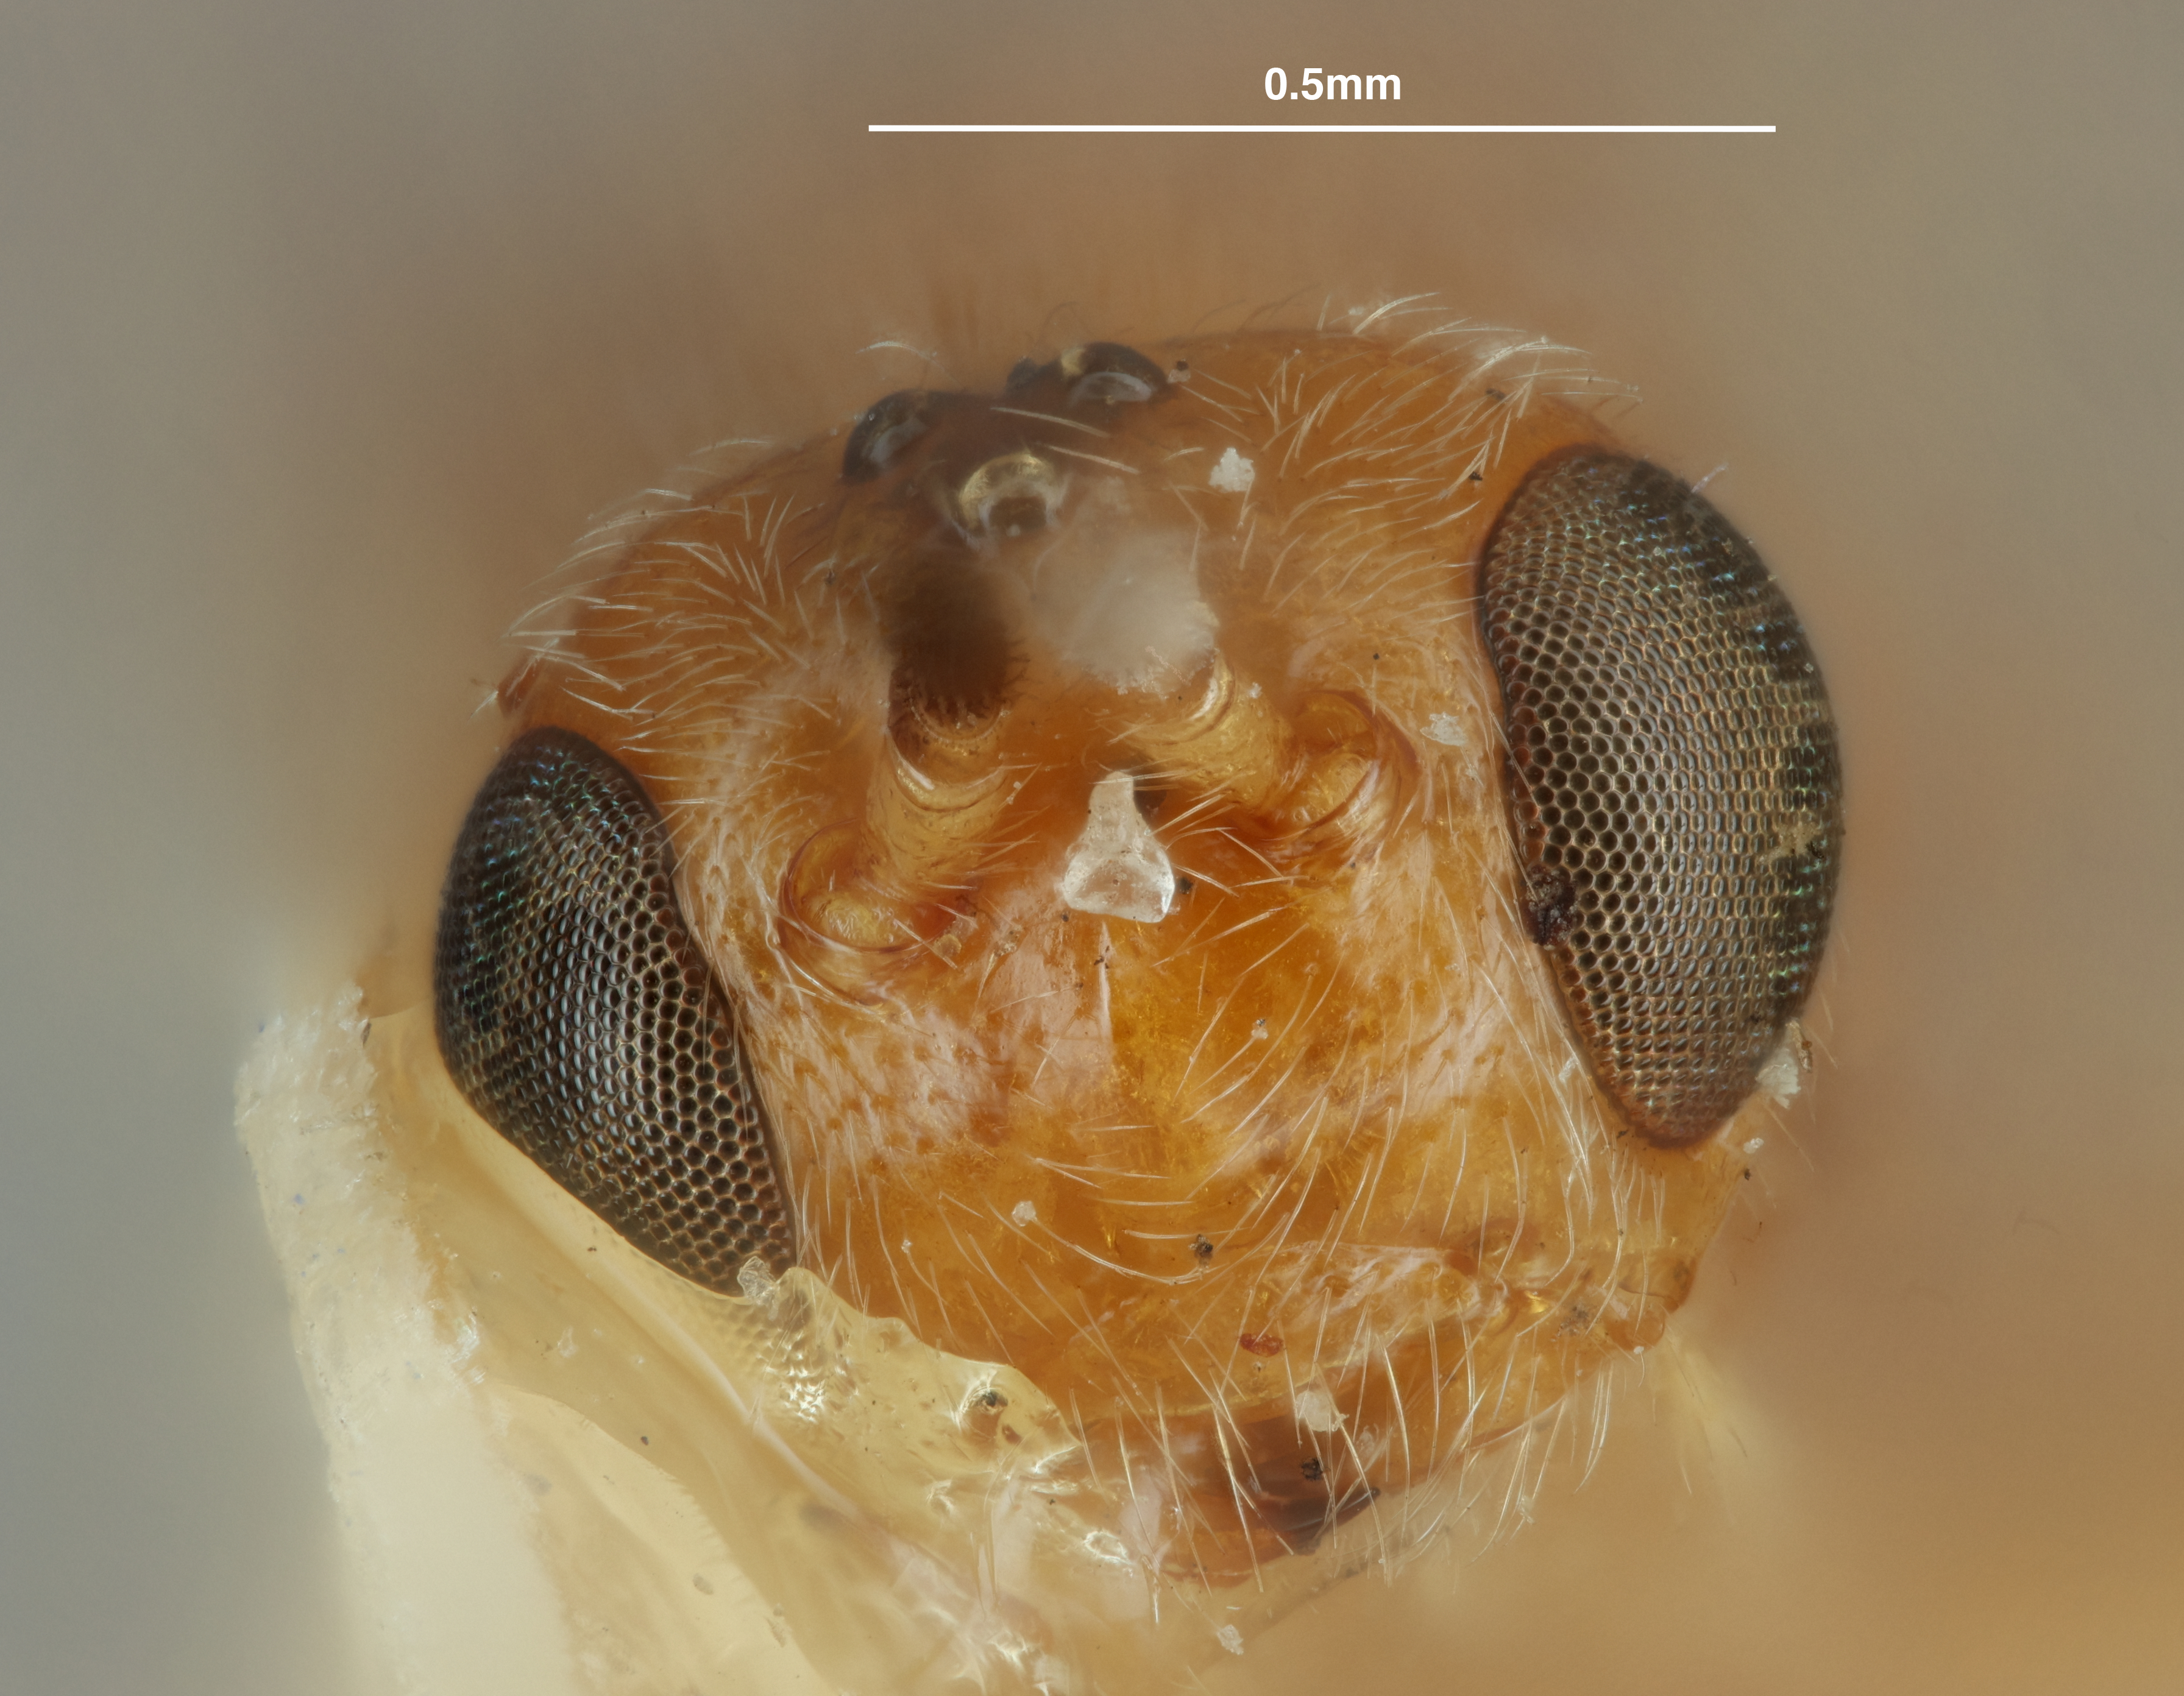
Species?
Opius aciurae
